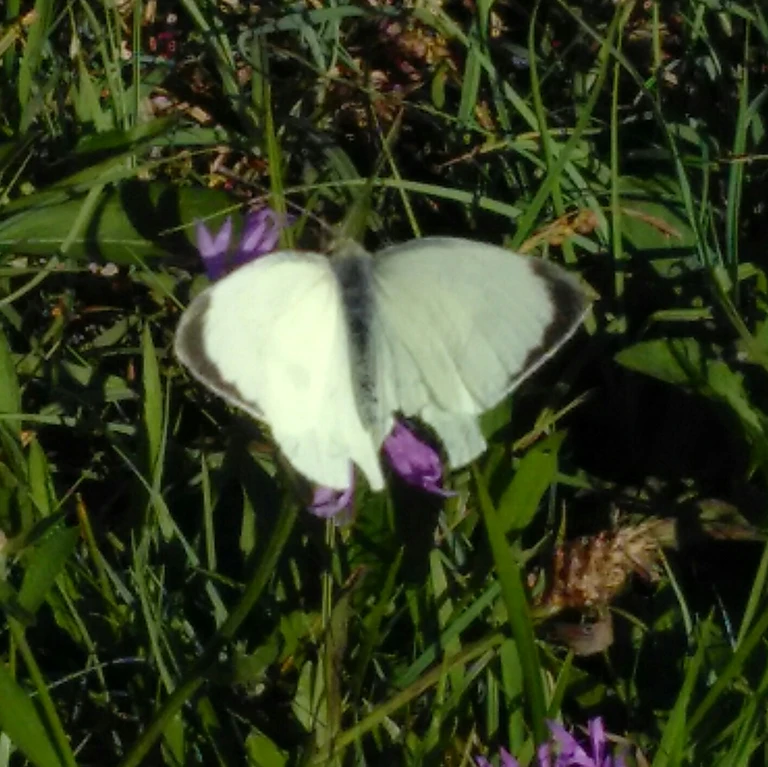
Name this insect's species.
Pieris brassicae
